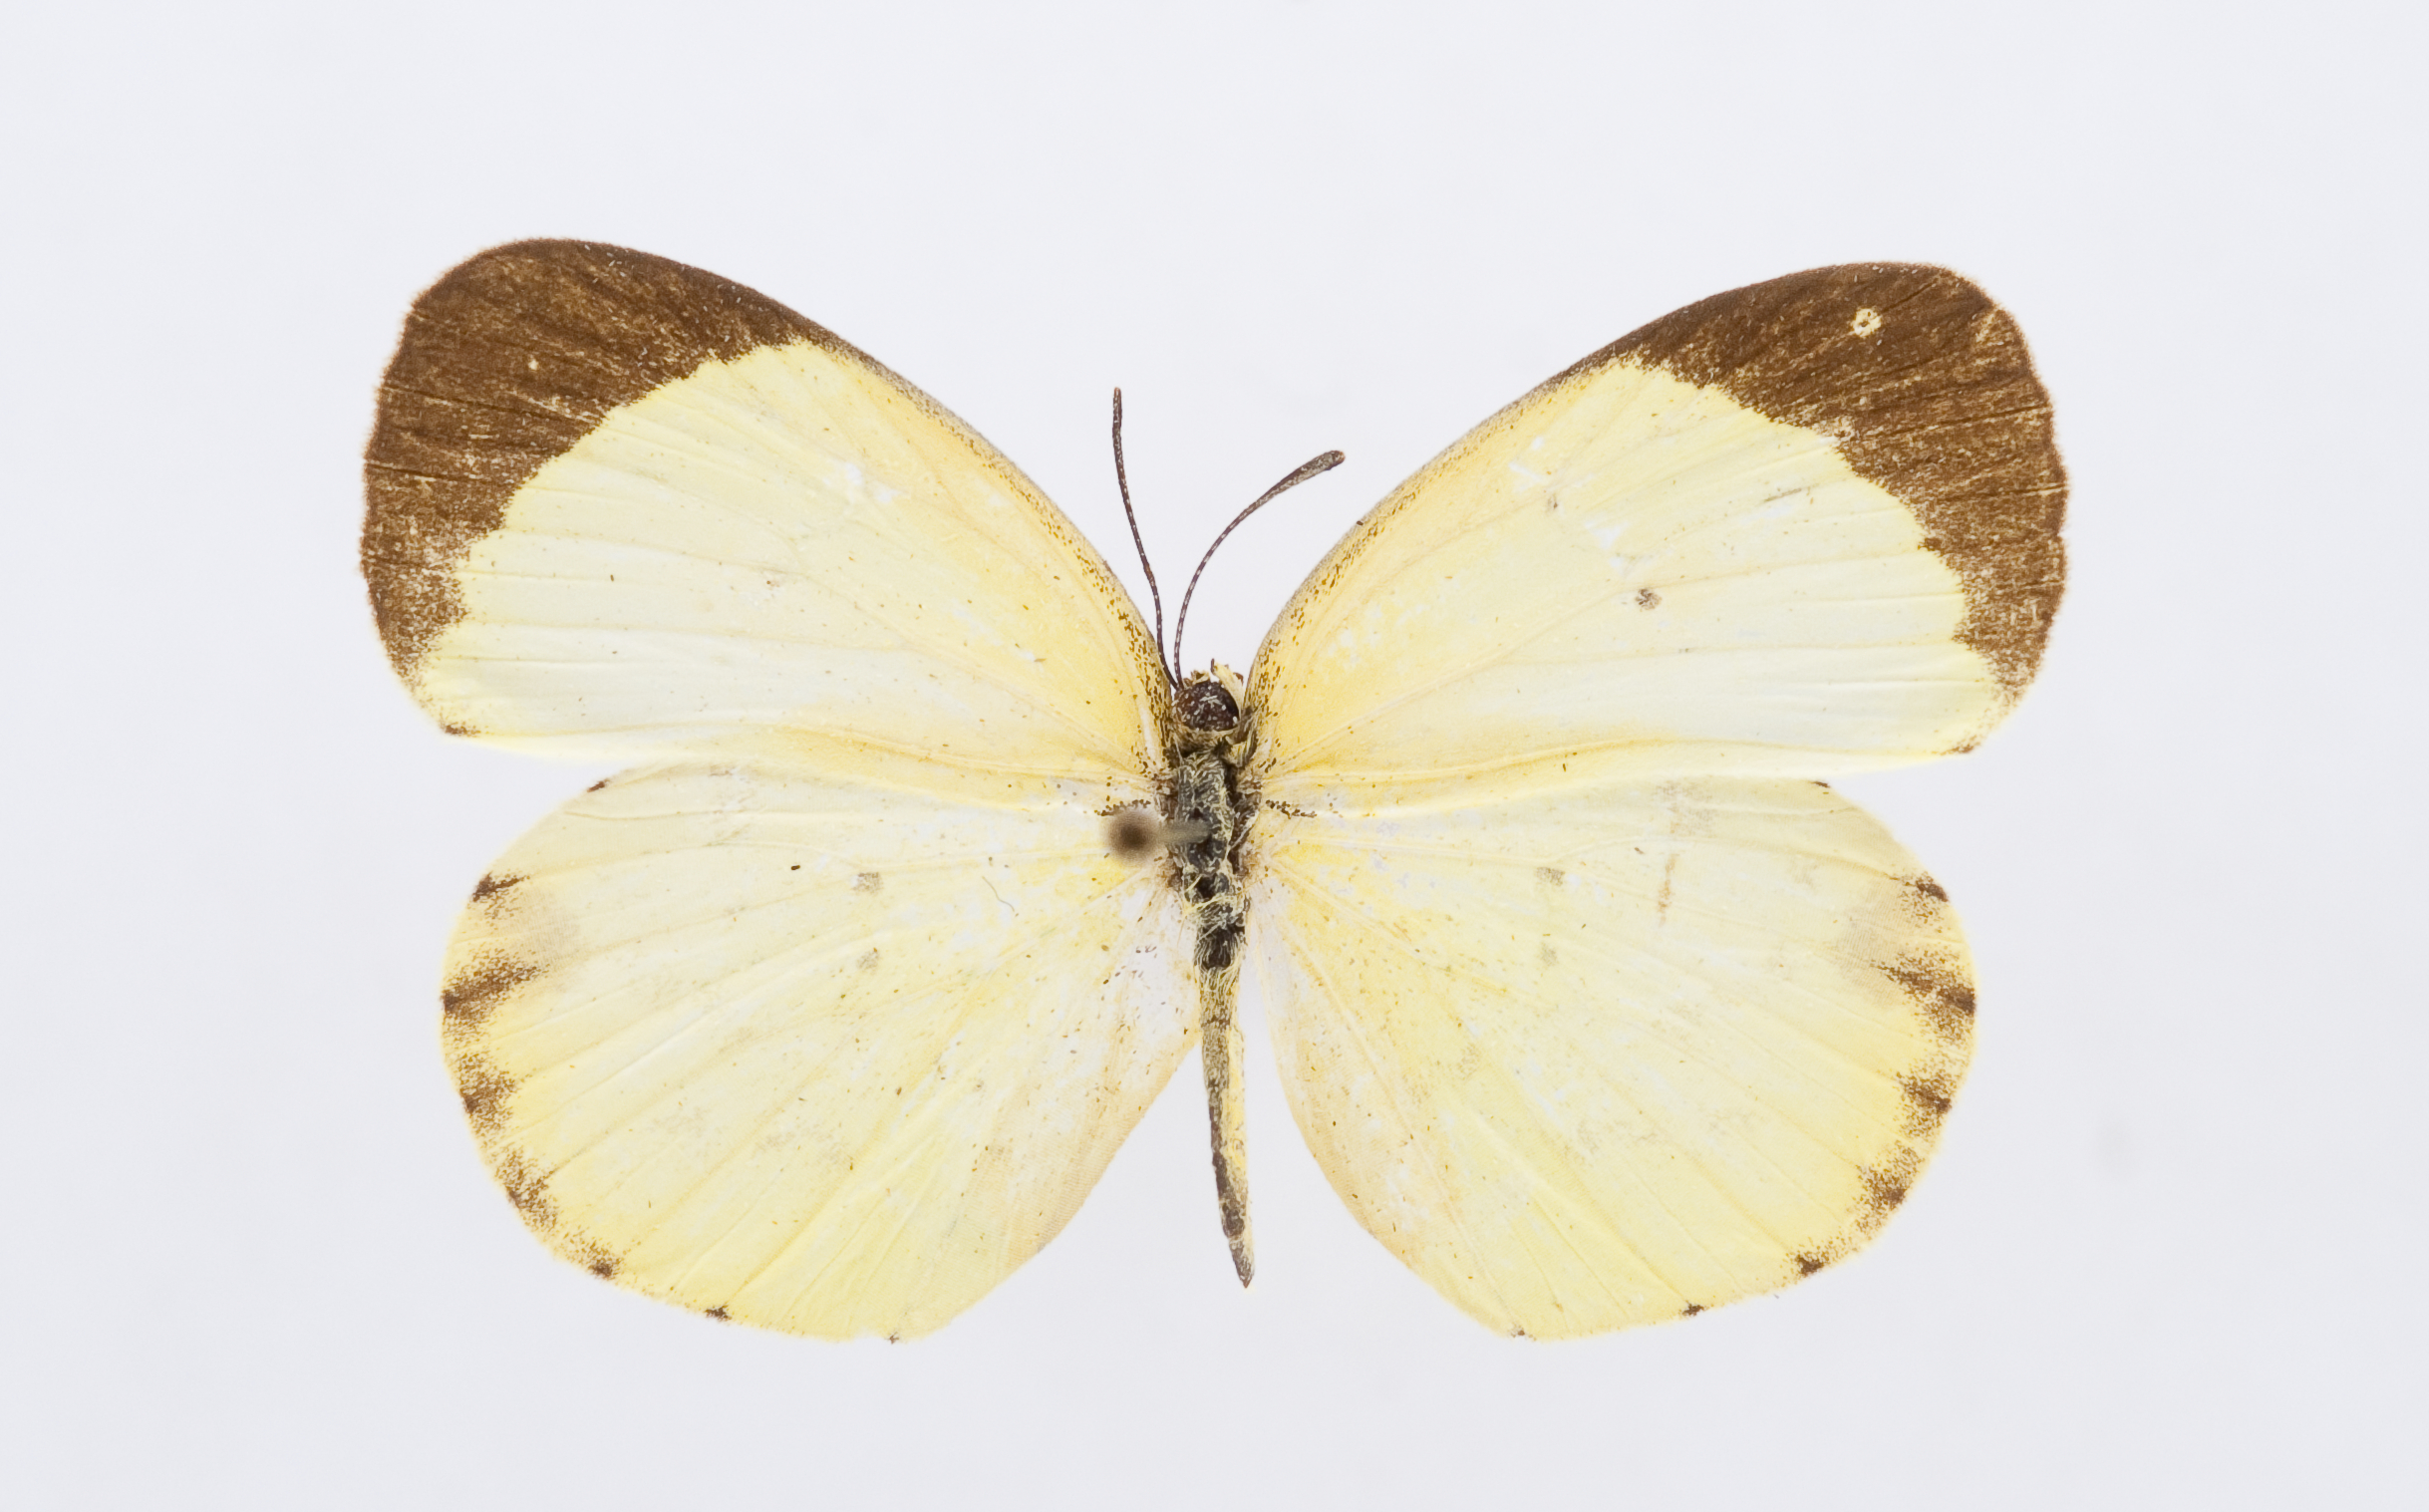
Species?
Pyrisitia nise
